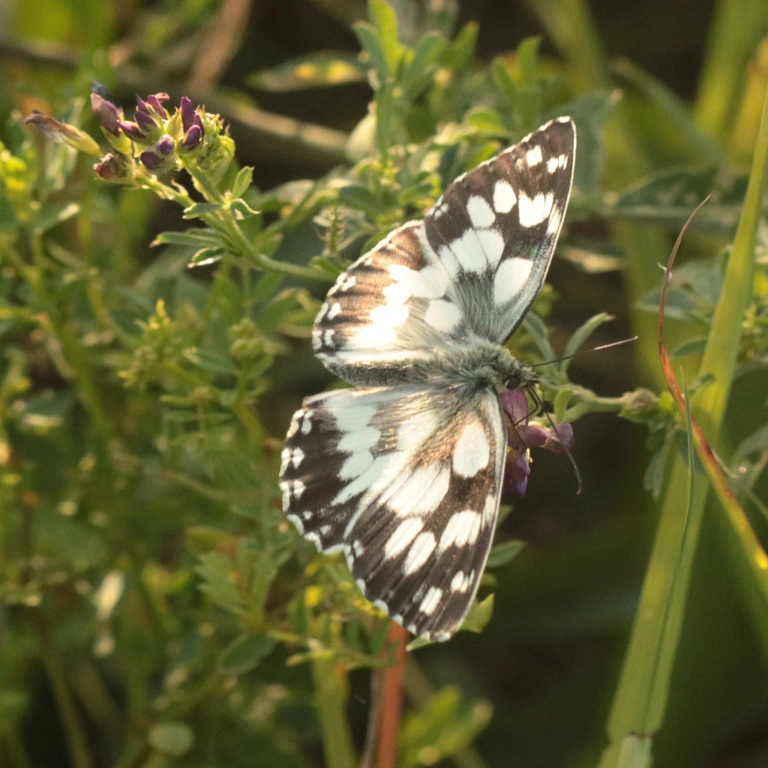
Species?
Melanargia galathea
